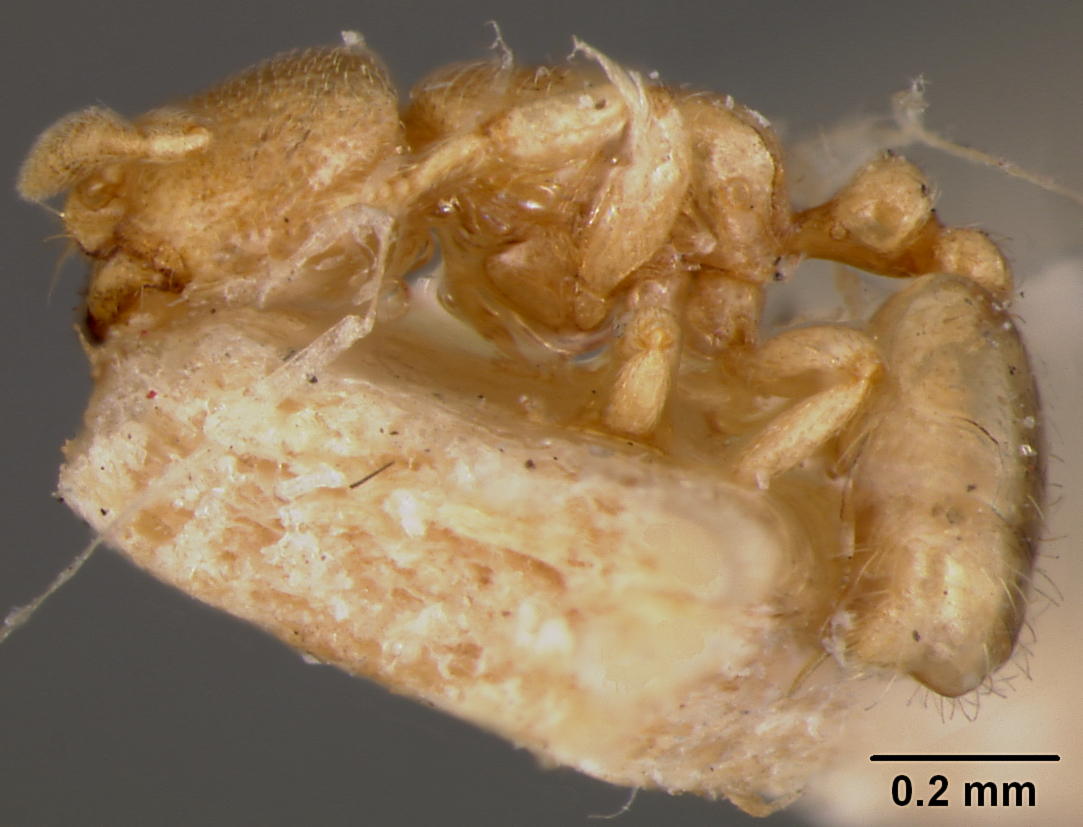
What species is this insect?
Carebara osborni
